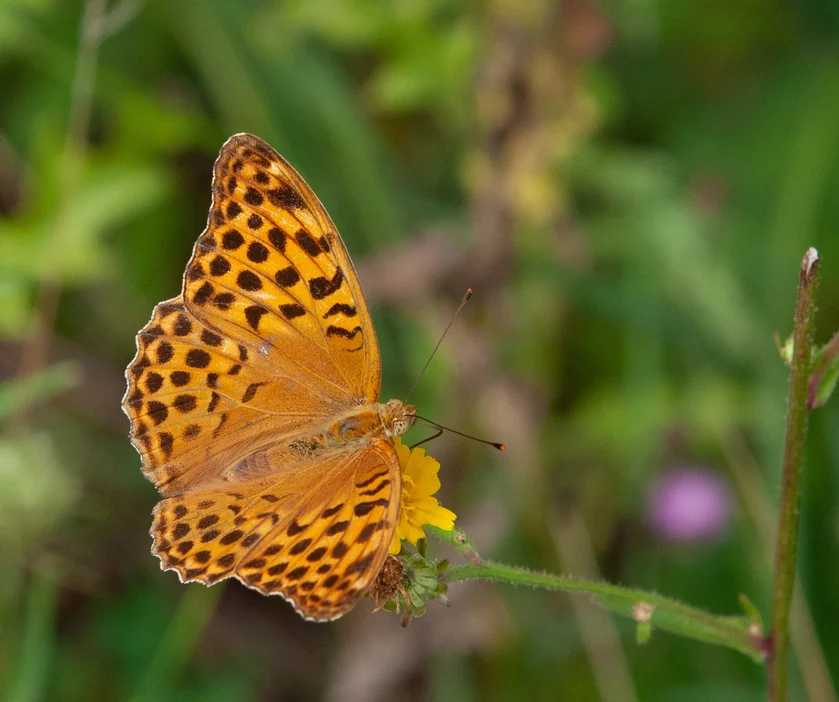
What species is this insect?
Argynnis paphia
